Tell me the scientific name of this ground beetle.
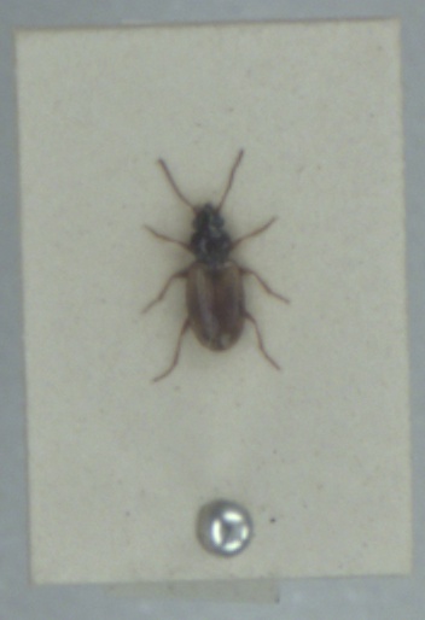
Bembidion ephippium
